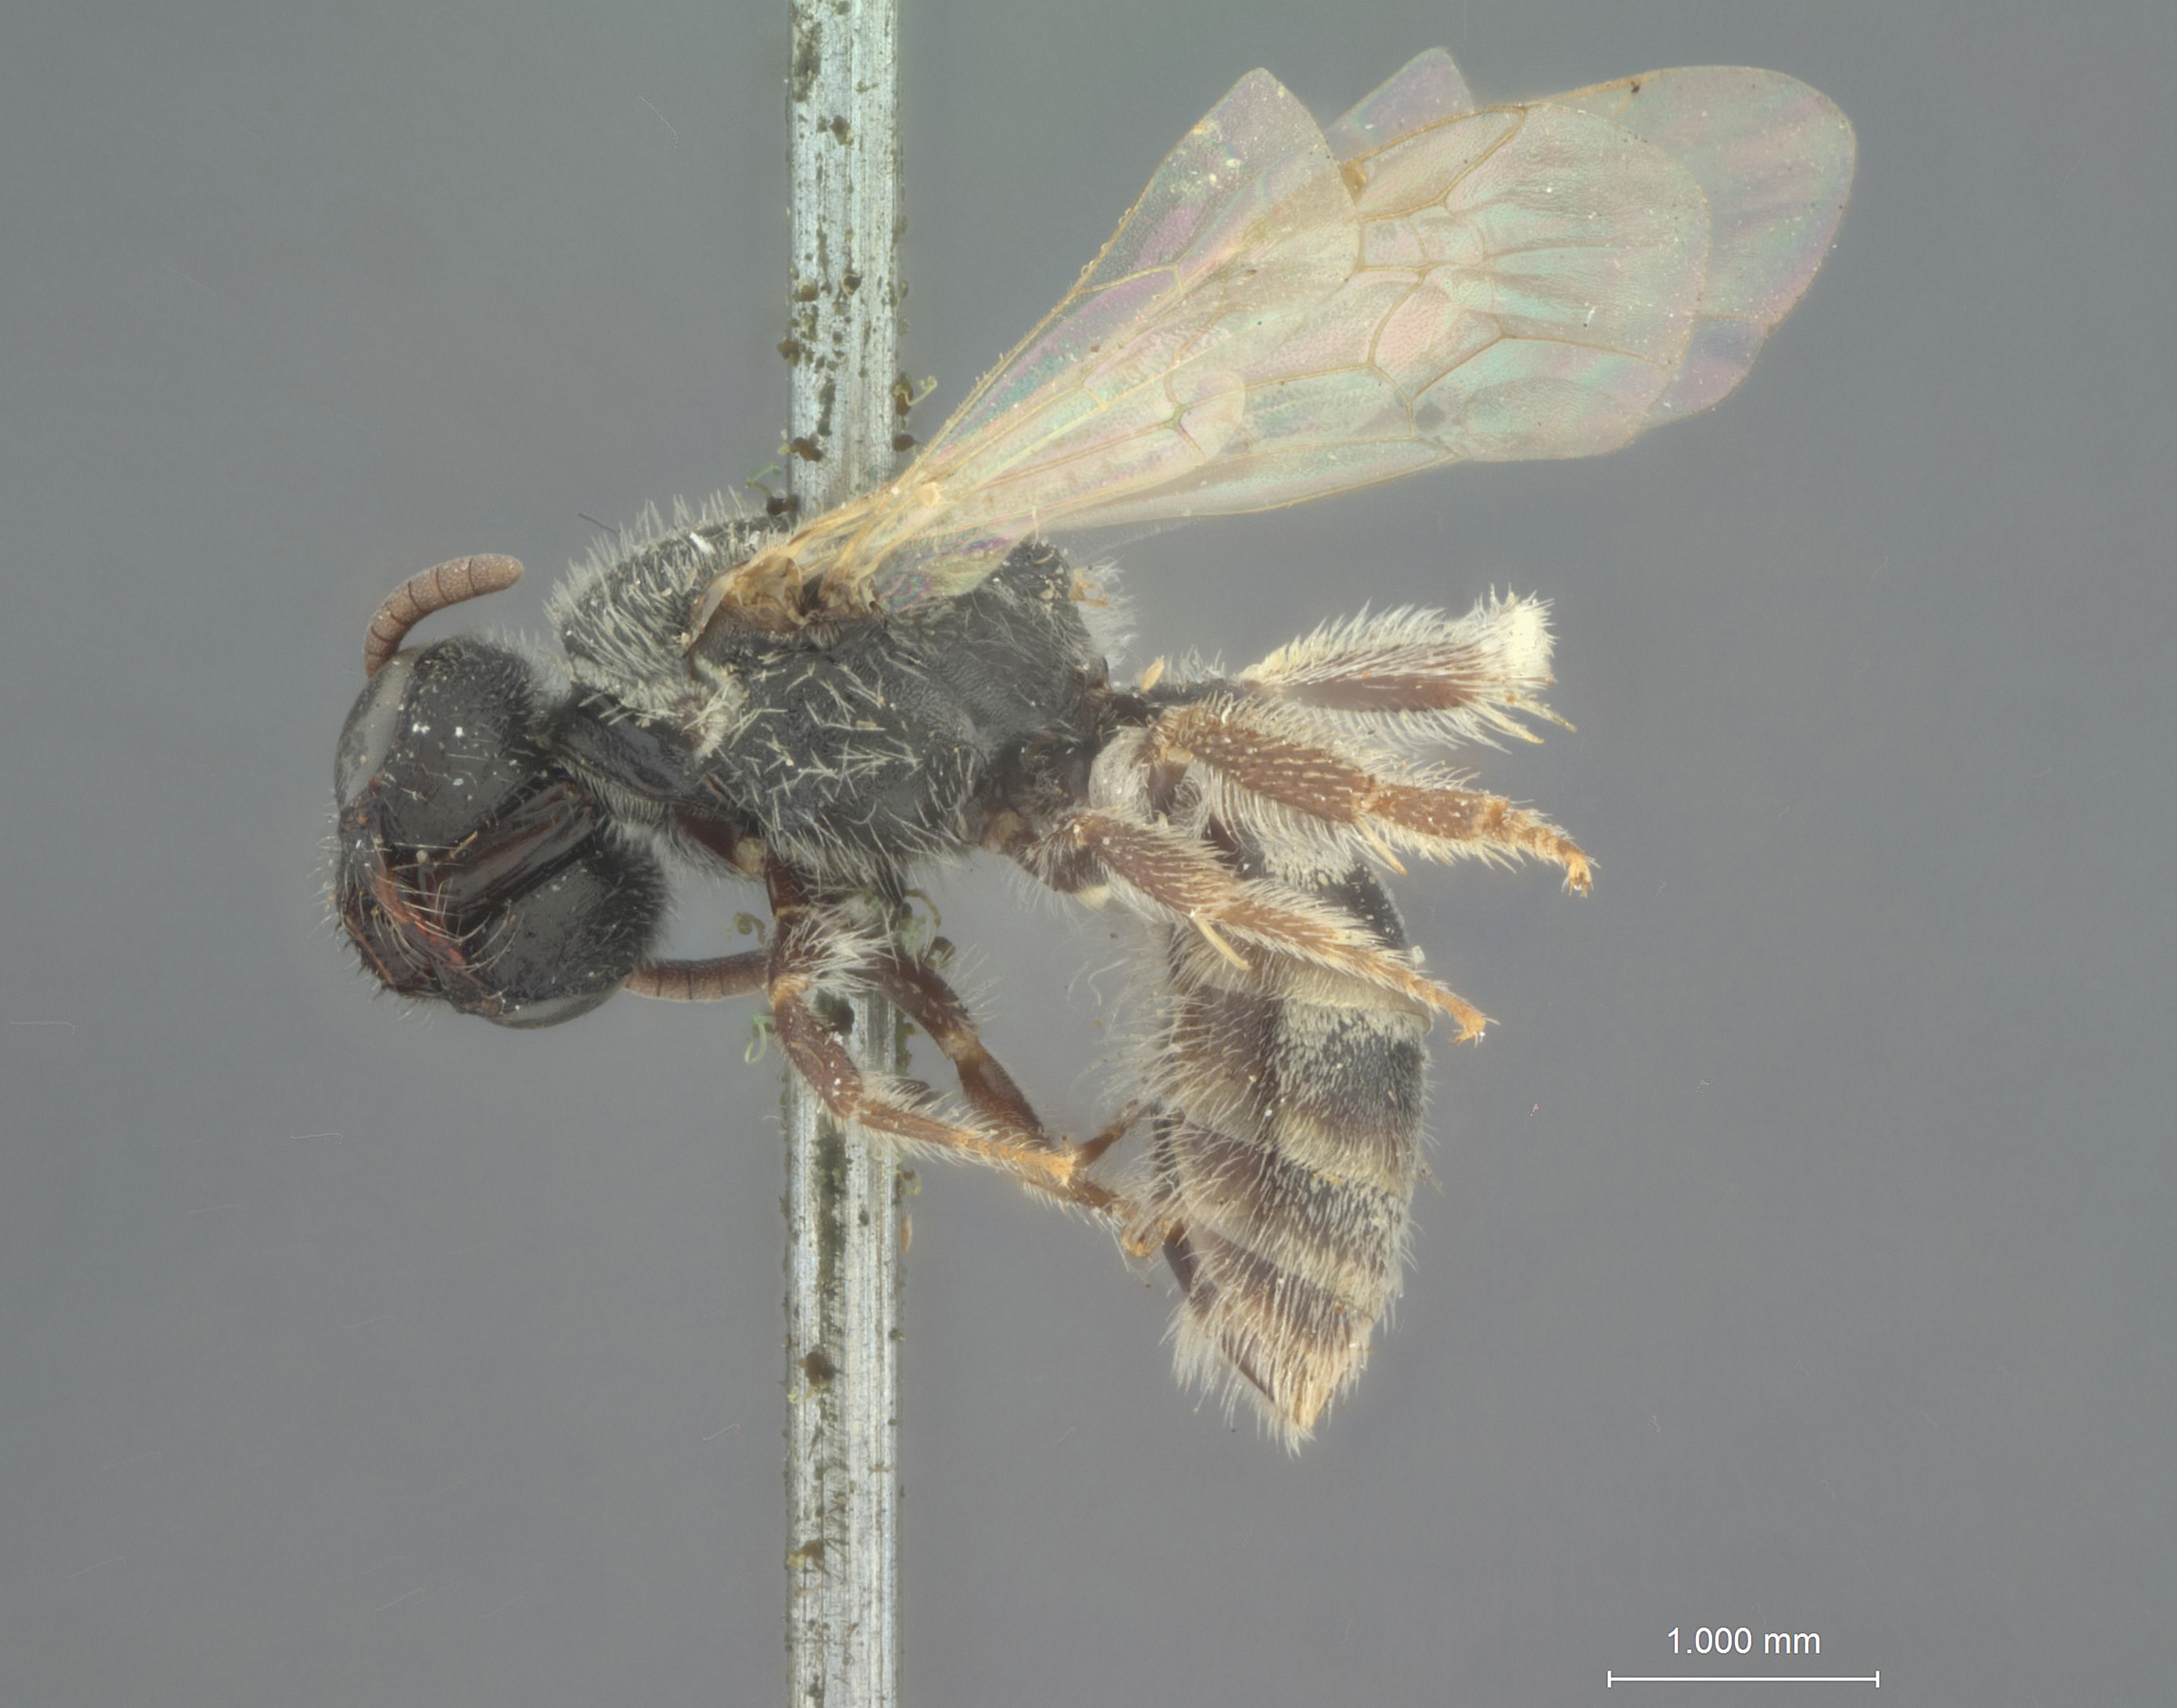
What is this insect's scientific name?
Halictus nigrescens
